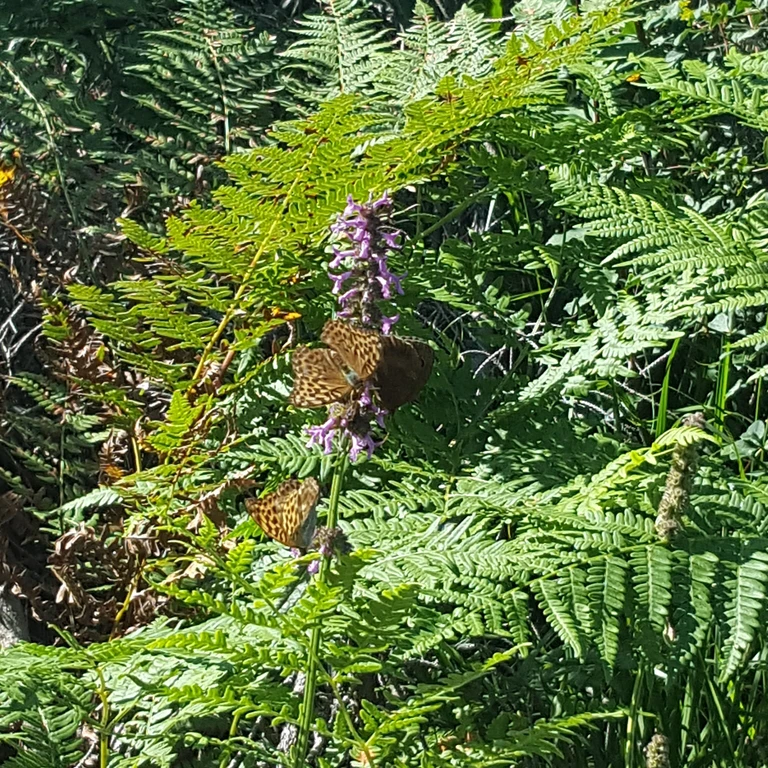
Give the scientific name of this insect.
Argynnis paphia
